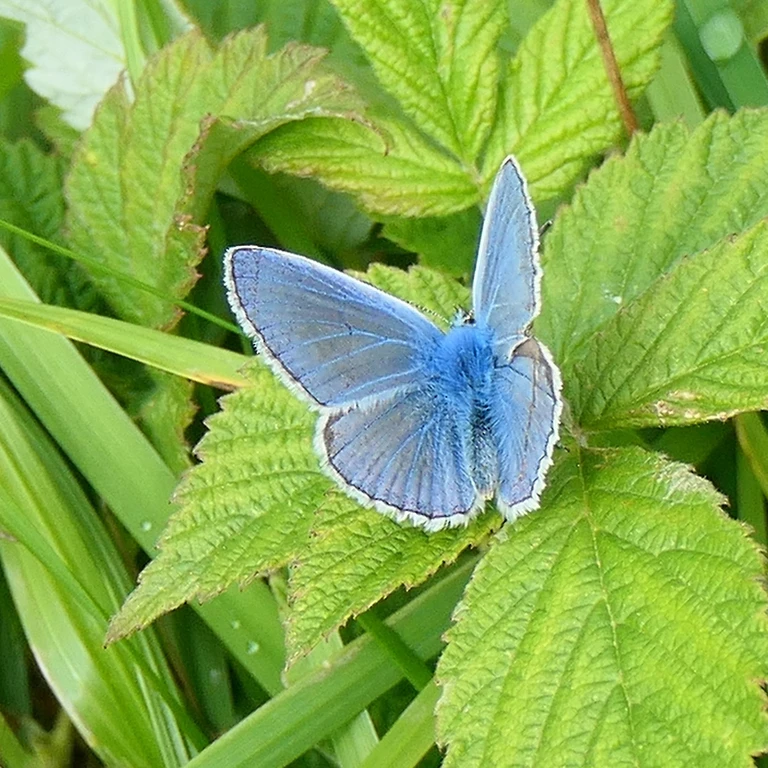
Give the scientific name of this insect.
Polyommatus icarus
